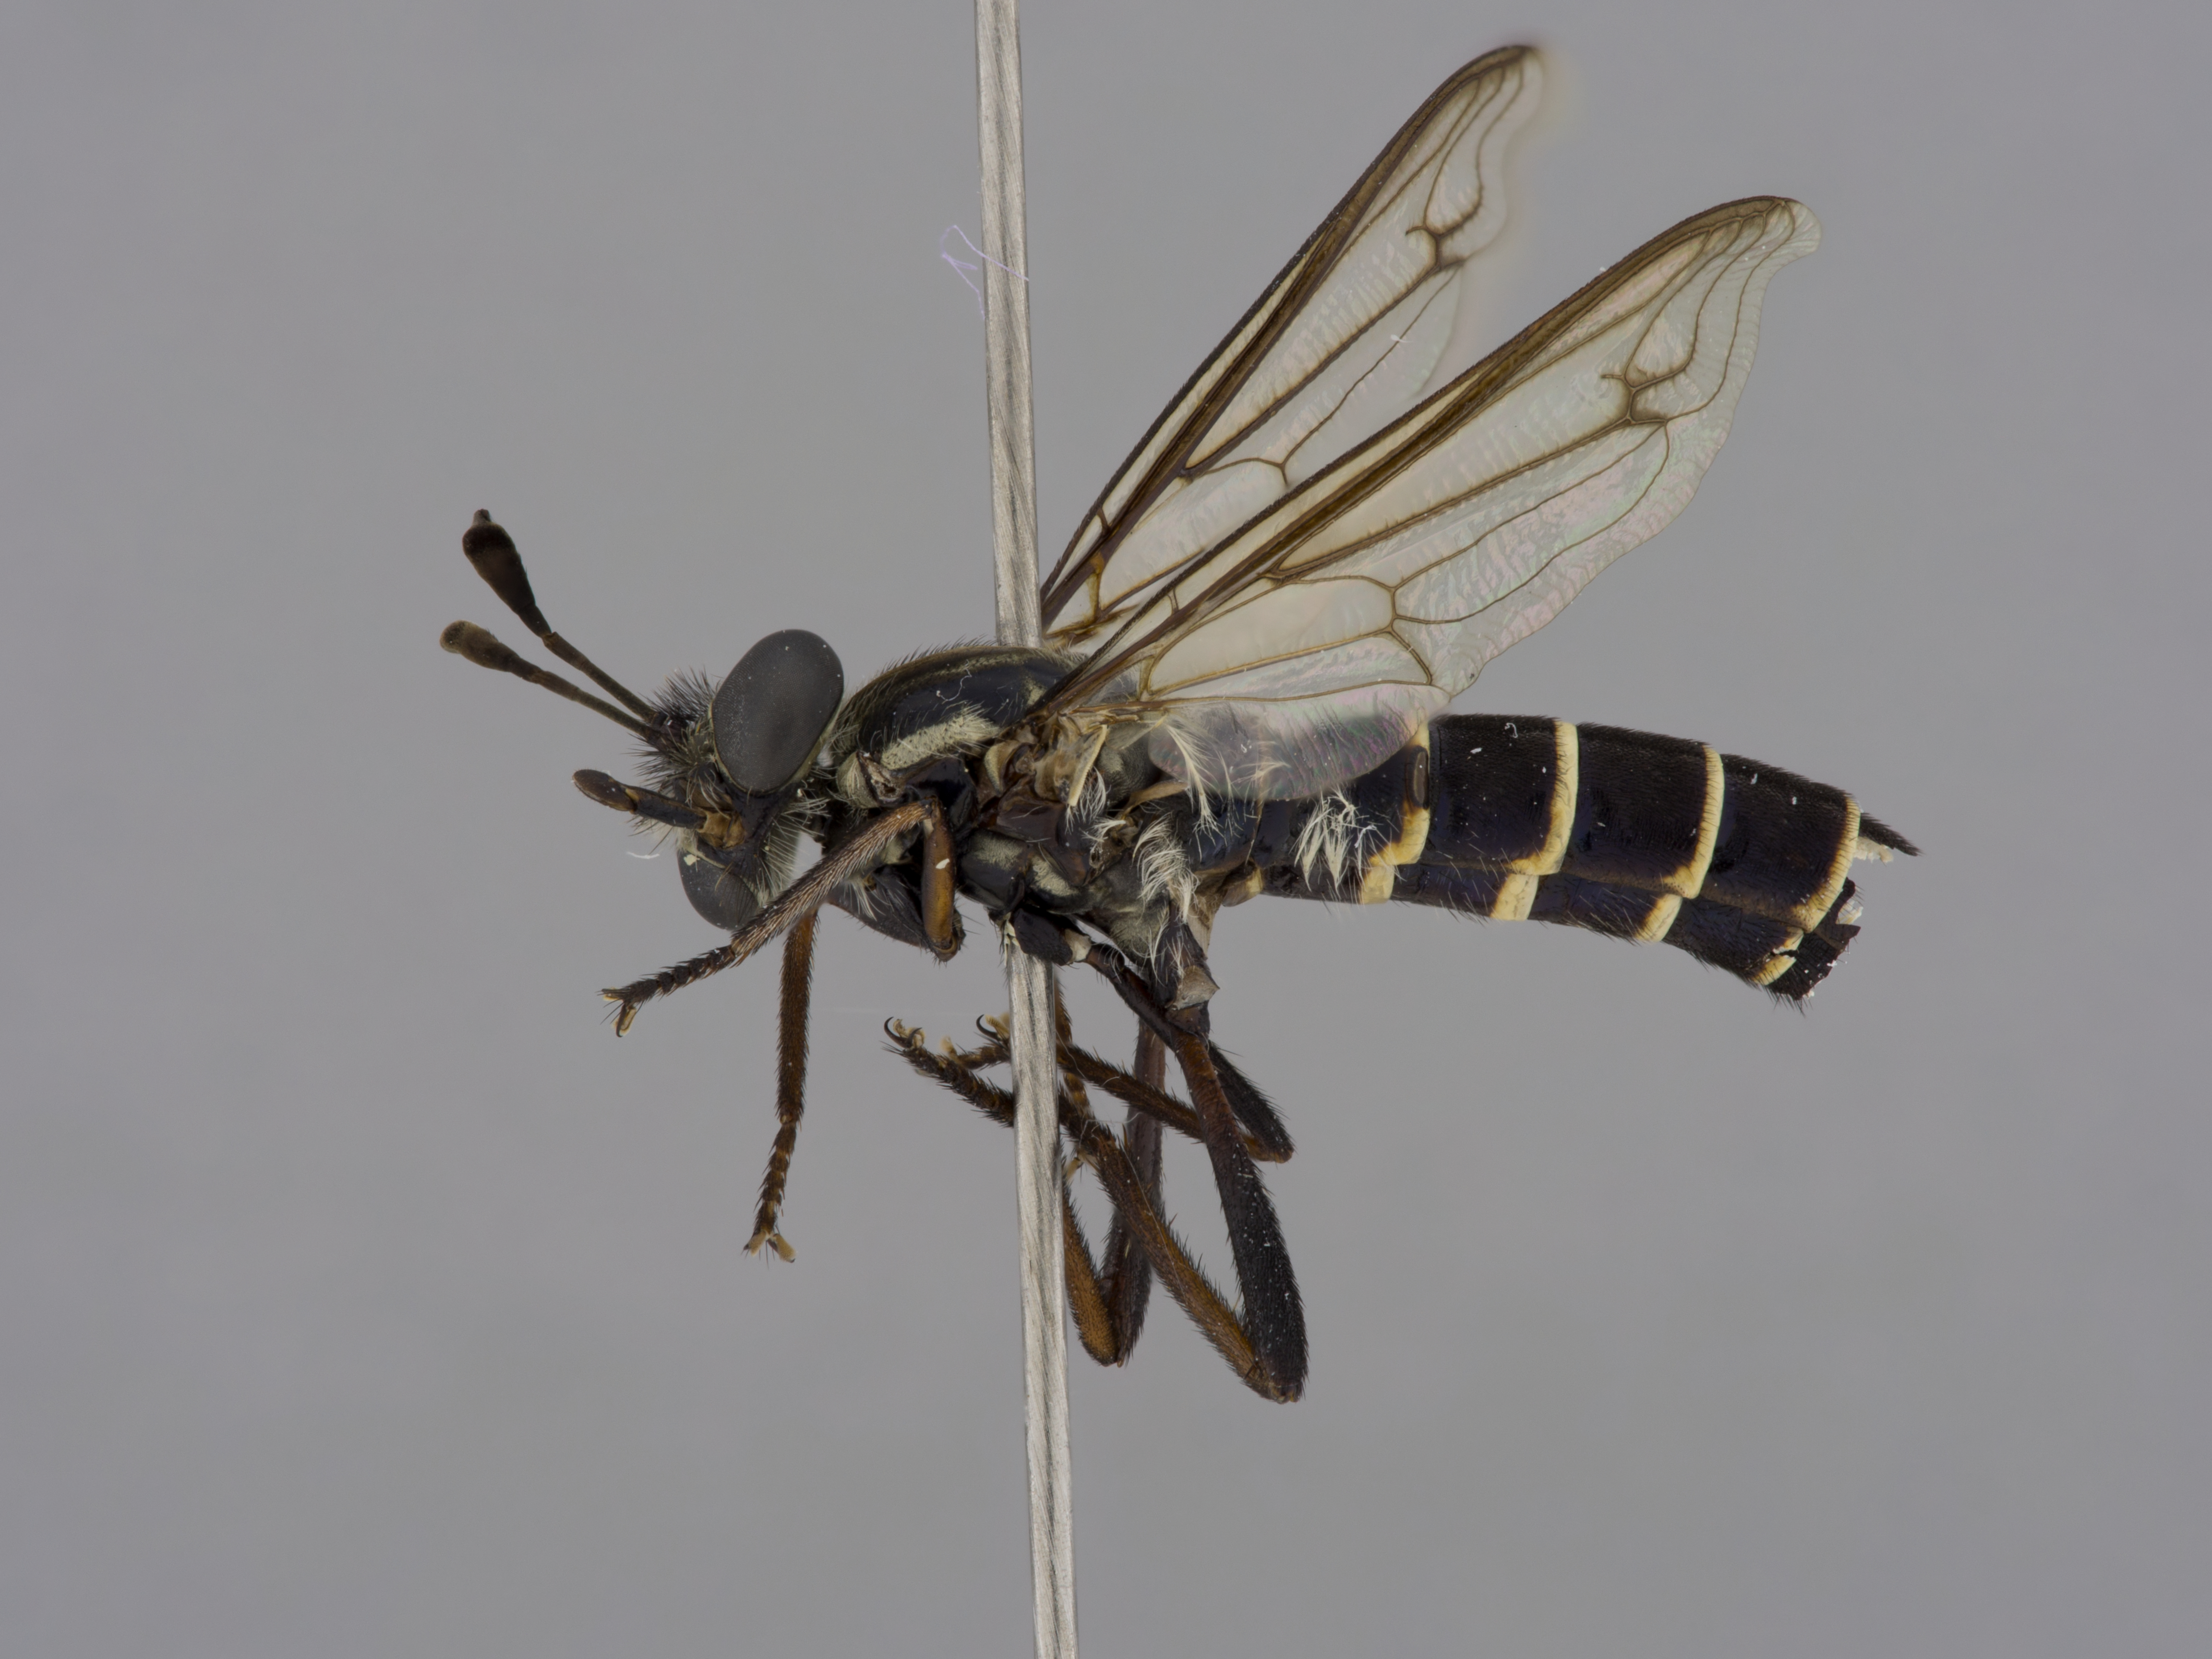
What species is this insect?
Nemomydas dominicanus
